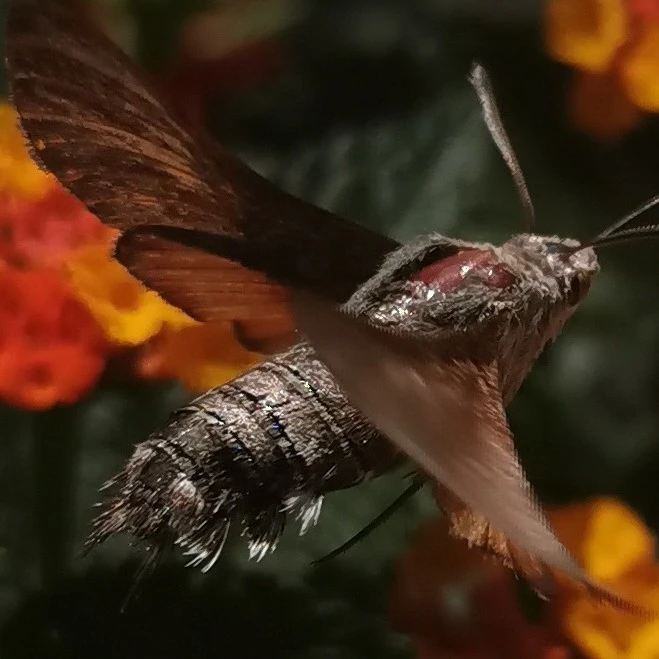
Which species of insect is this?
Macroglossum stellatarum
